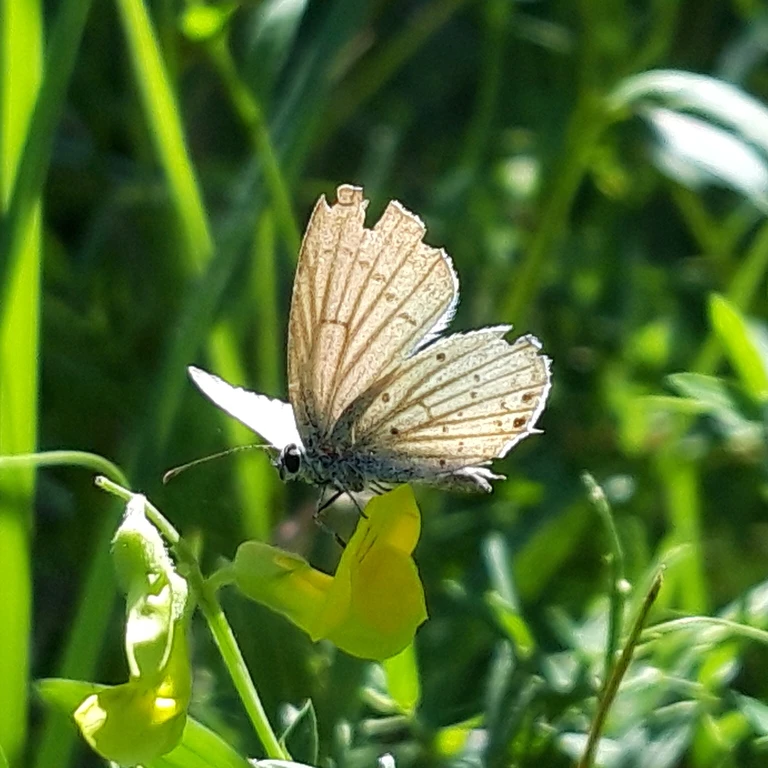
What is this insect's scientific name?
Cupido argiades (also Elkalyce argiades)
